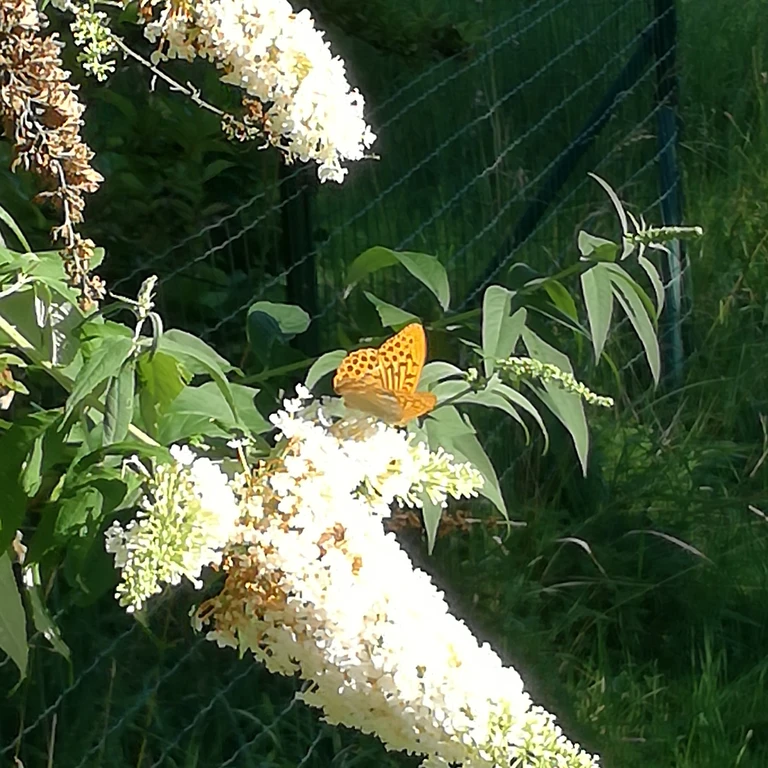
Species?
Argynnis paphia
